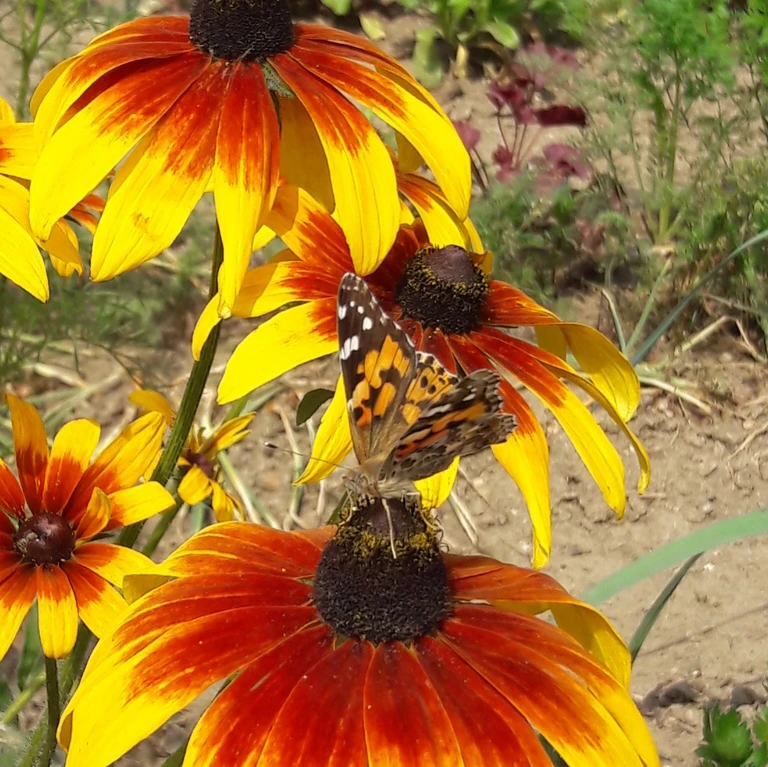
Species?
Vanessa cardui
